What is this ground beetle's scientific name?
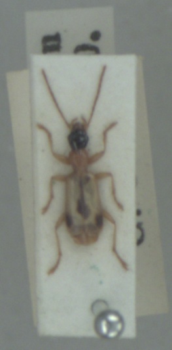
Demetrias imperialis
